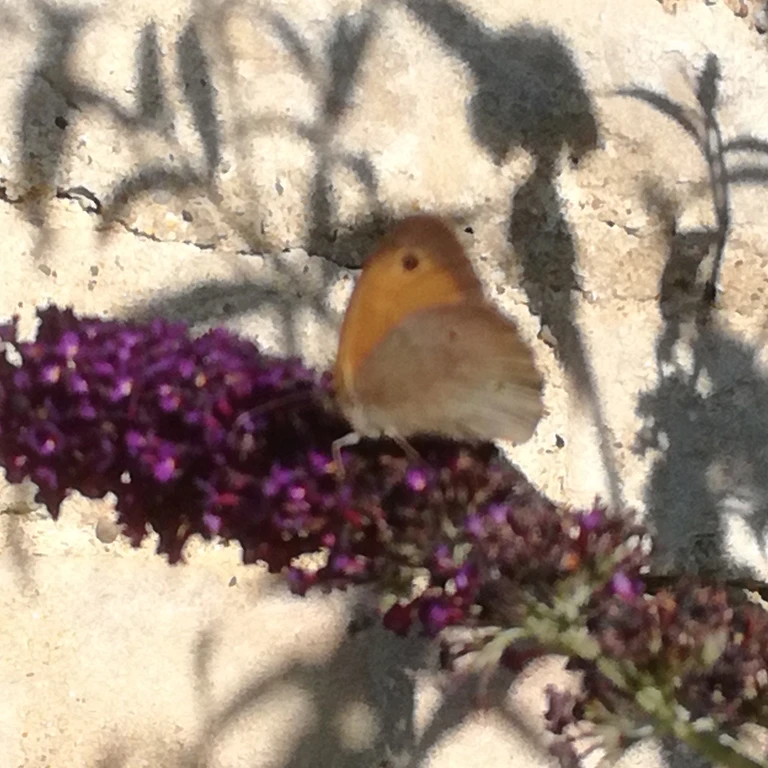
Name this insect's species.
Maniola jurtina
